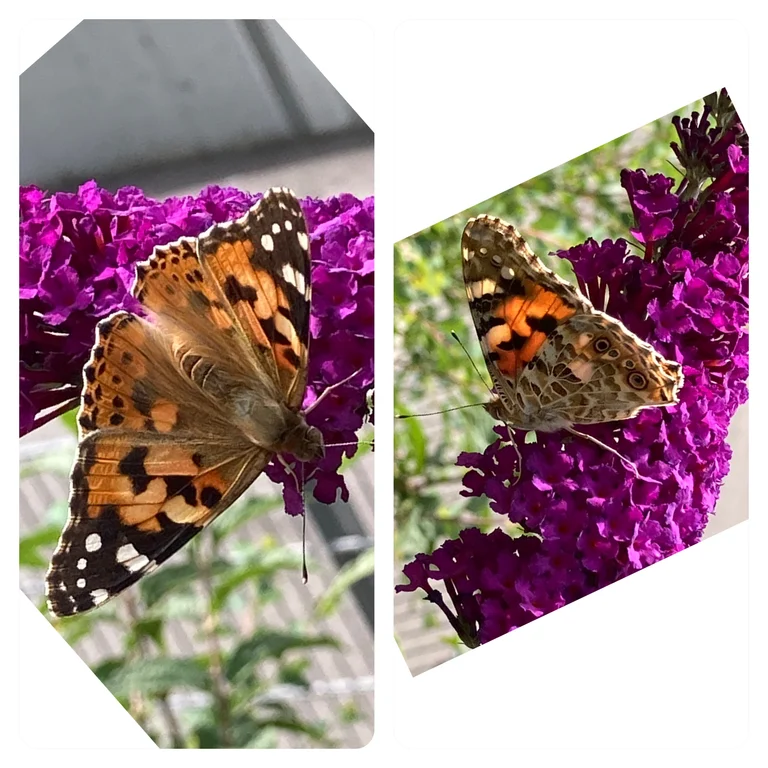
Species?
Vanessa cardui
